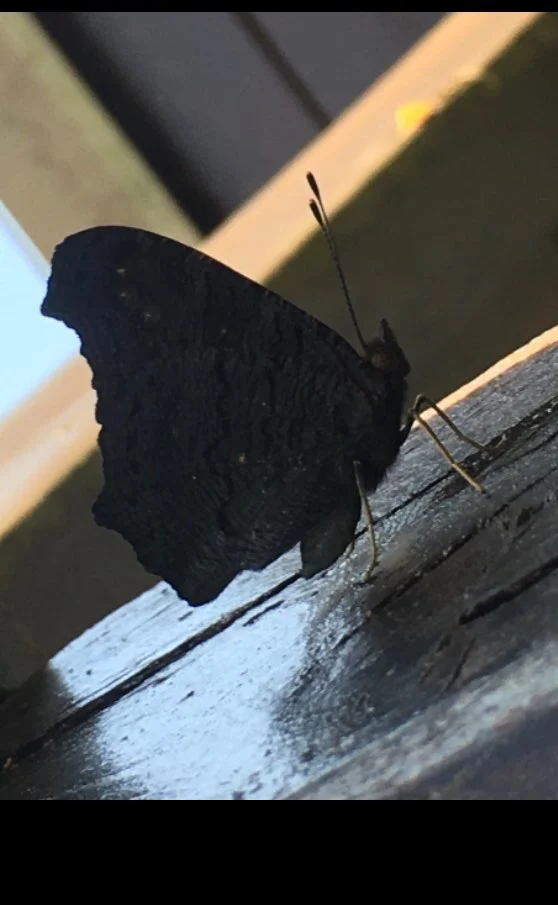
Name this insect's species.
Aglais io
